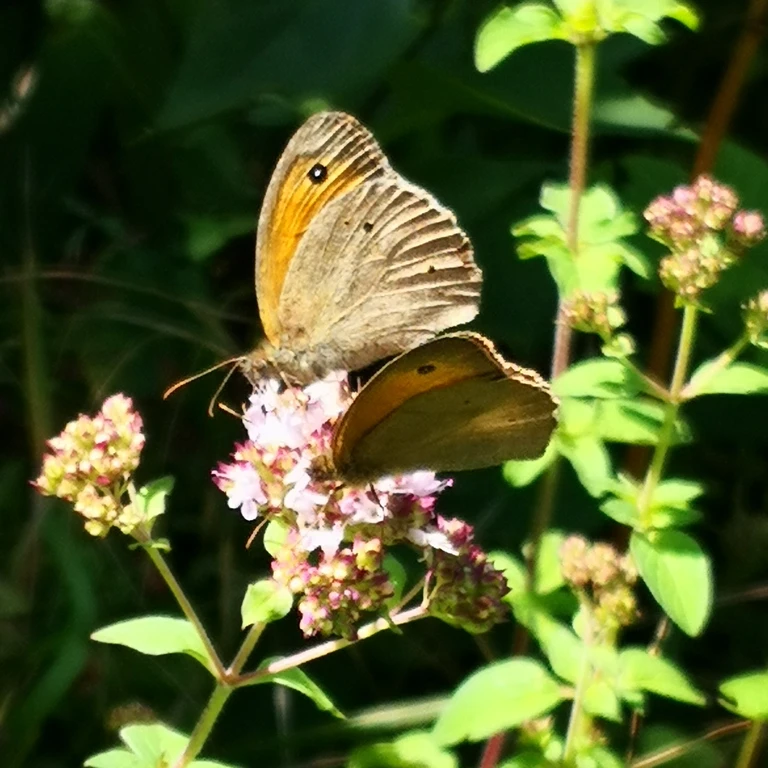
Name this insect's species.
Maniola jurtina
